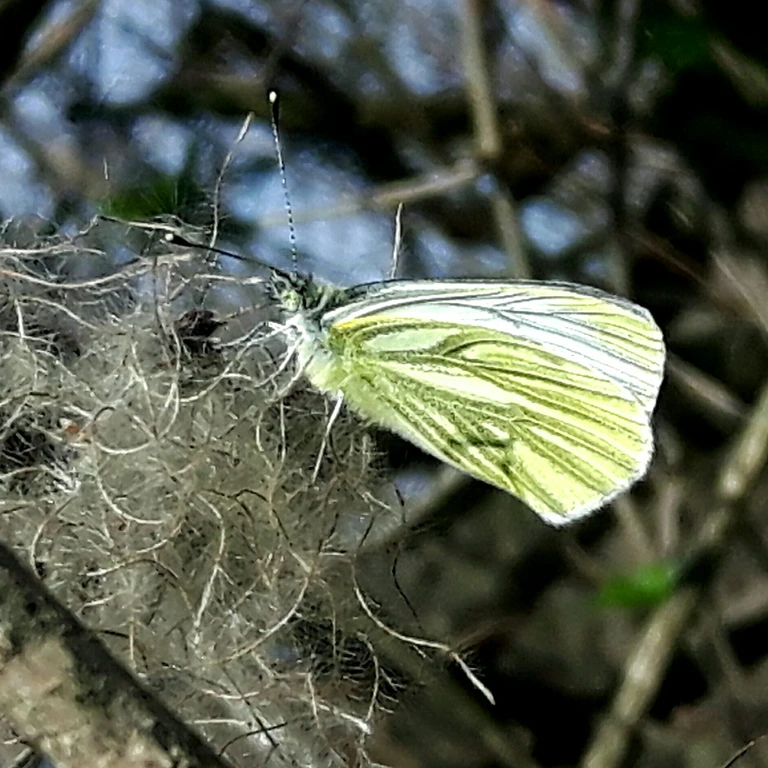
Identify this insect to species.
Pieris napi
